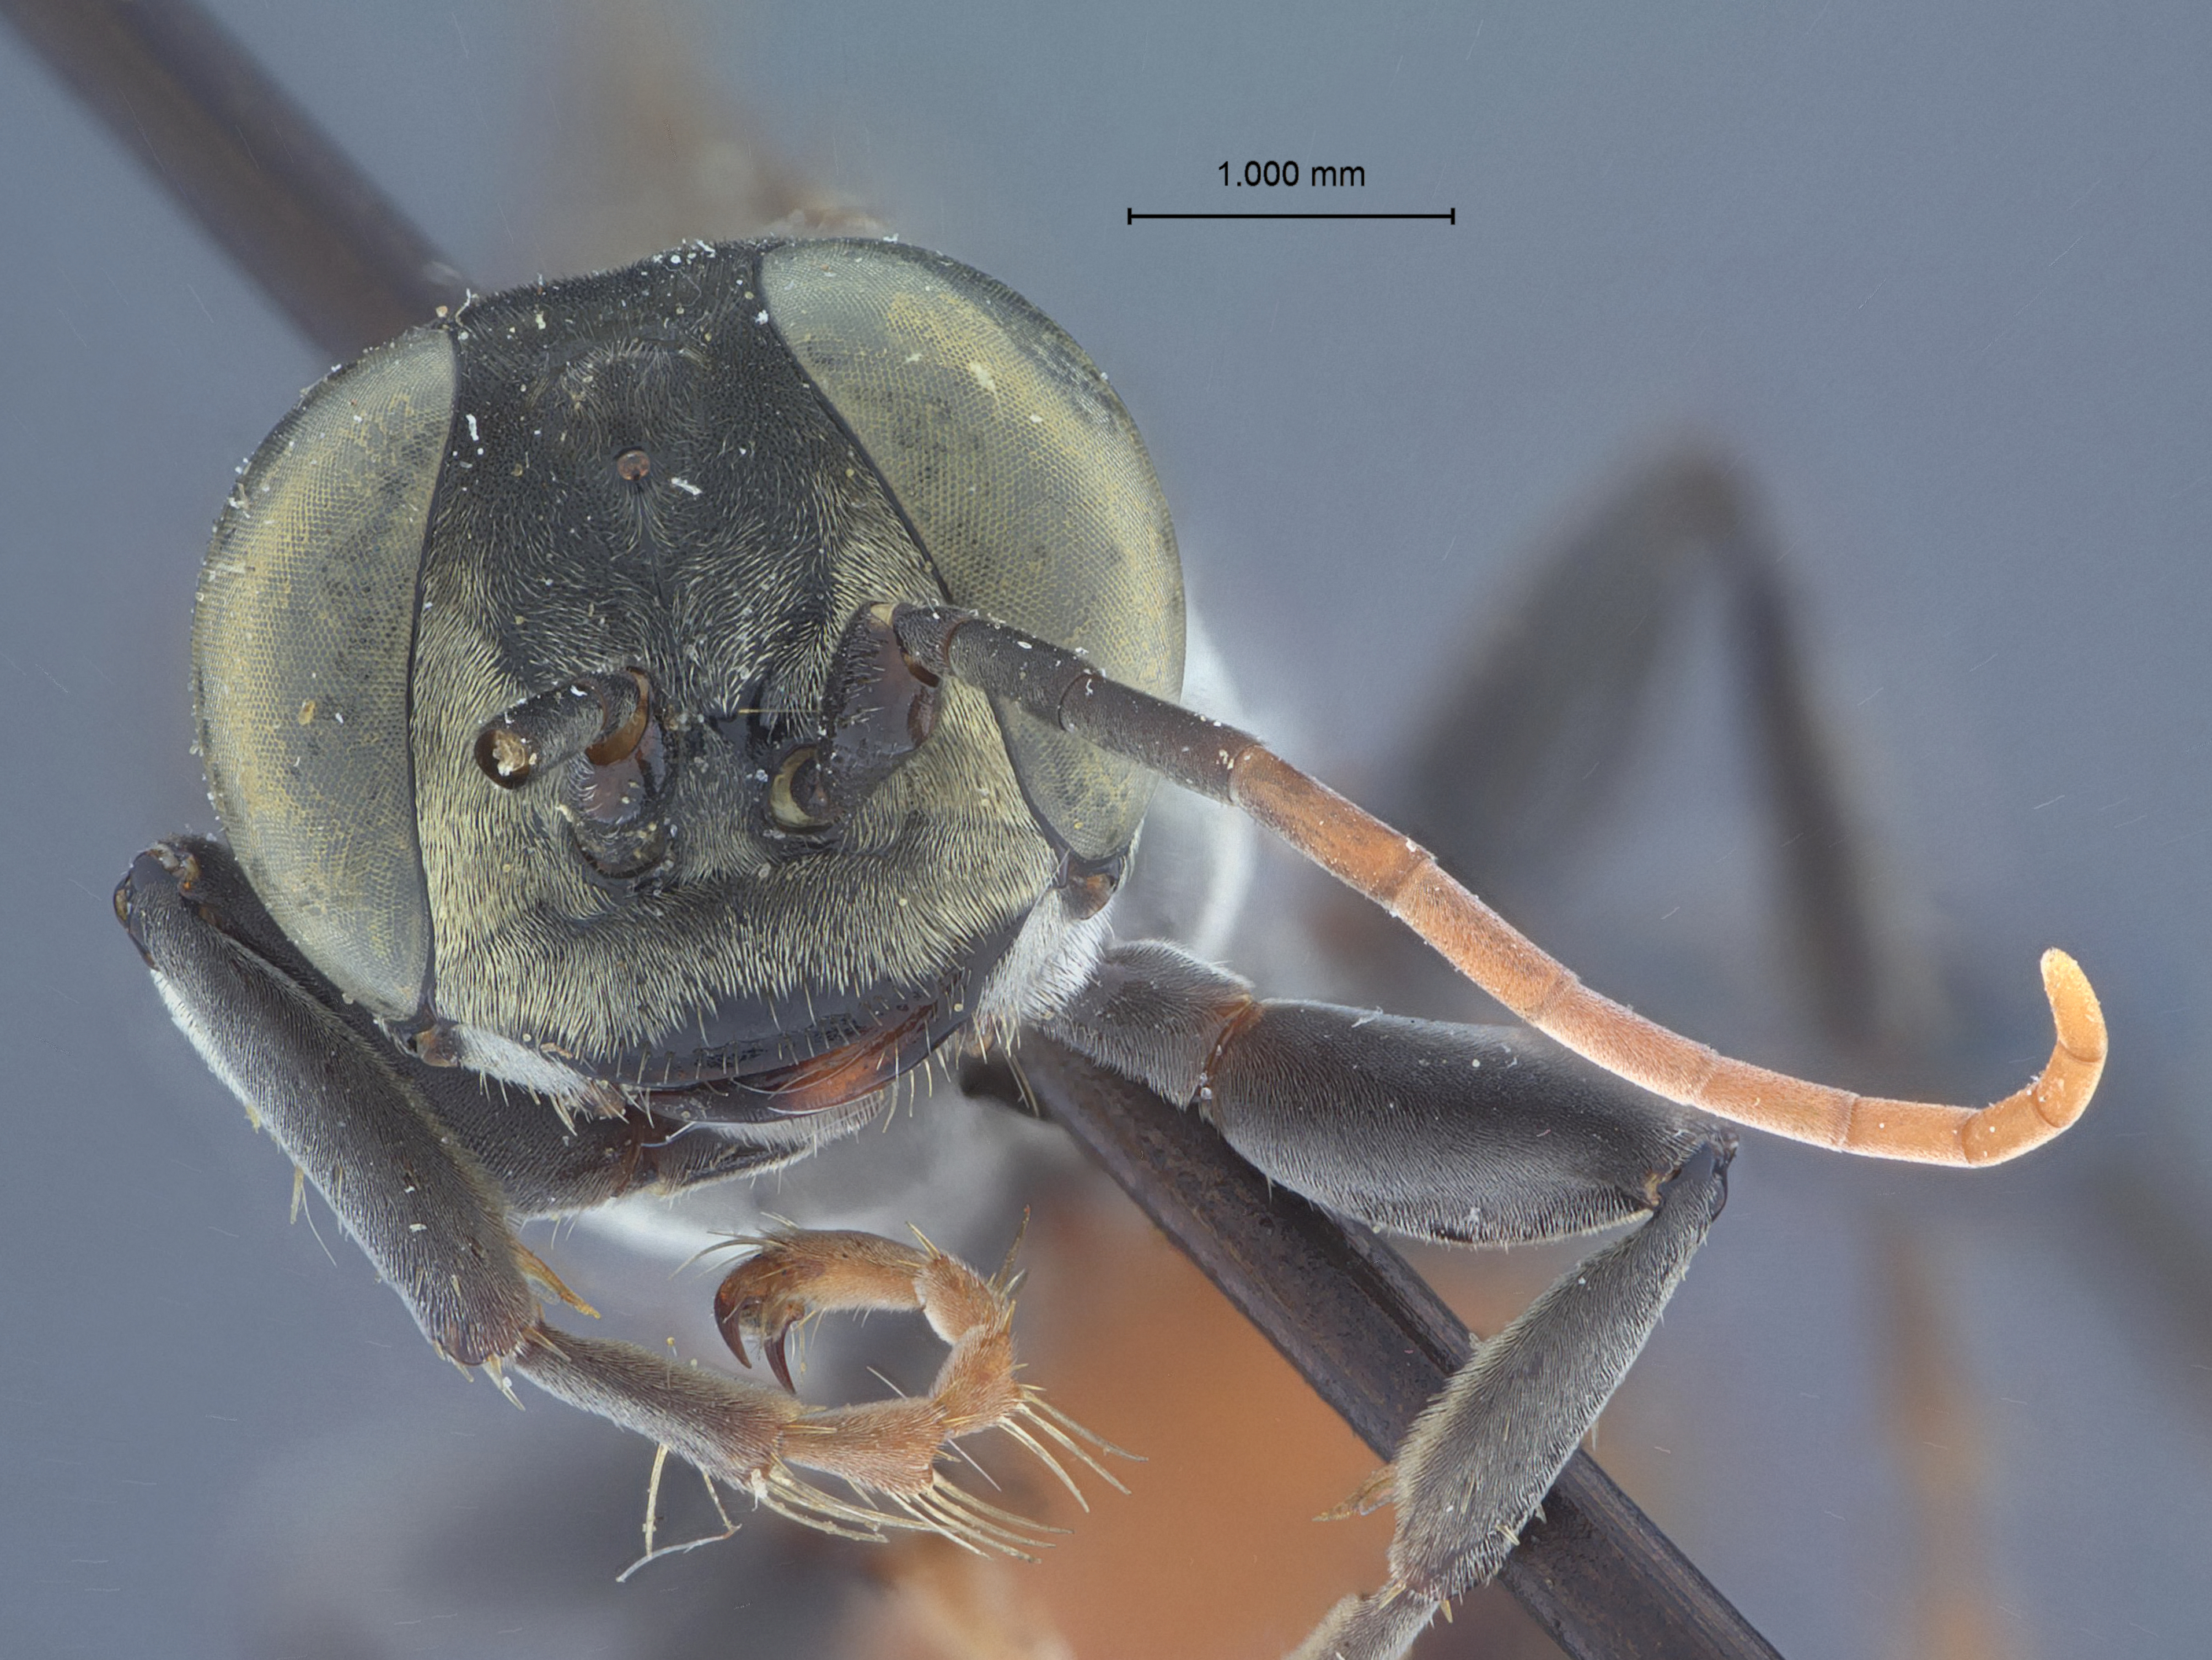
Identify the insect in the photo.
Tachysphex tarsatus
